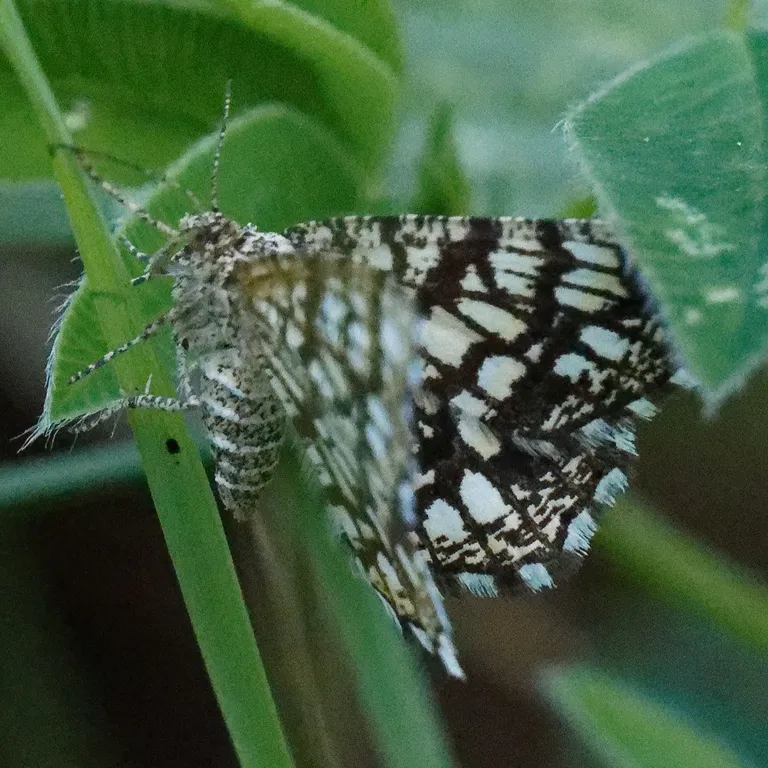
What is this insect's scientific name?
Chiasmia clathrata
